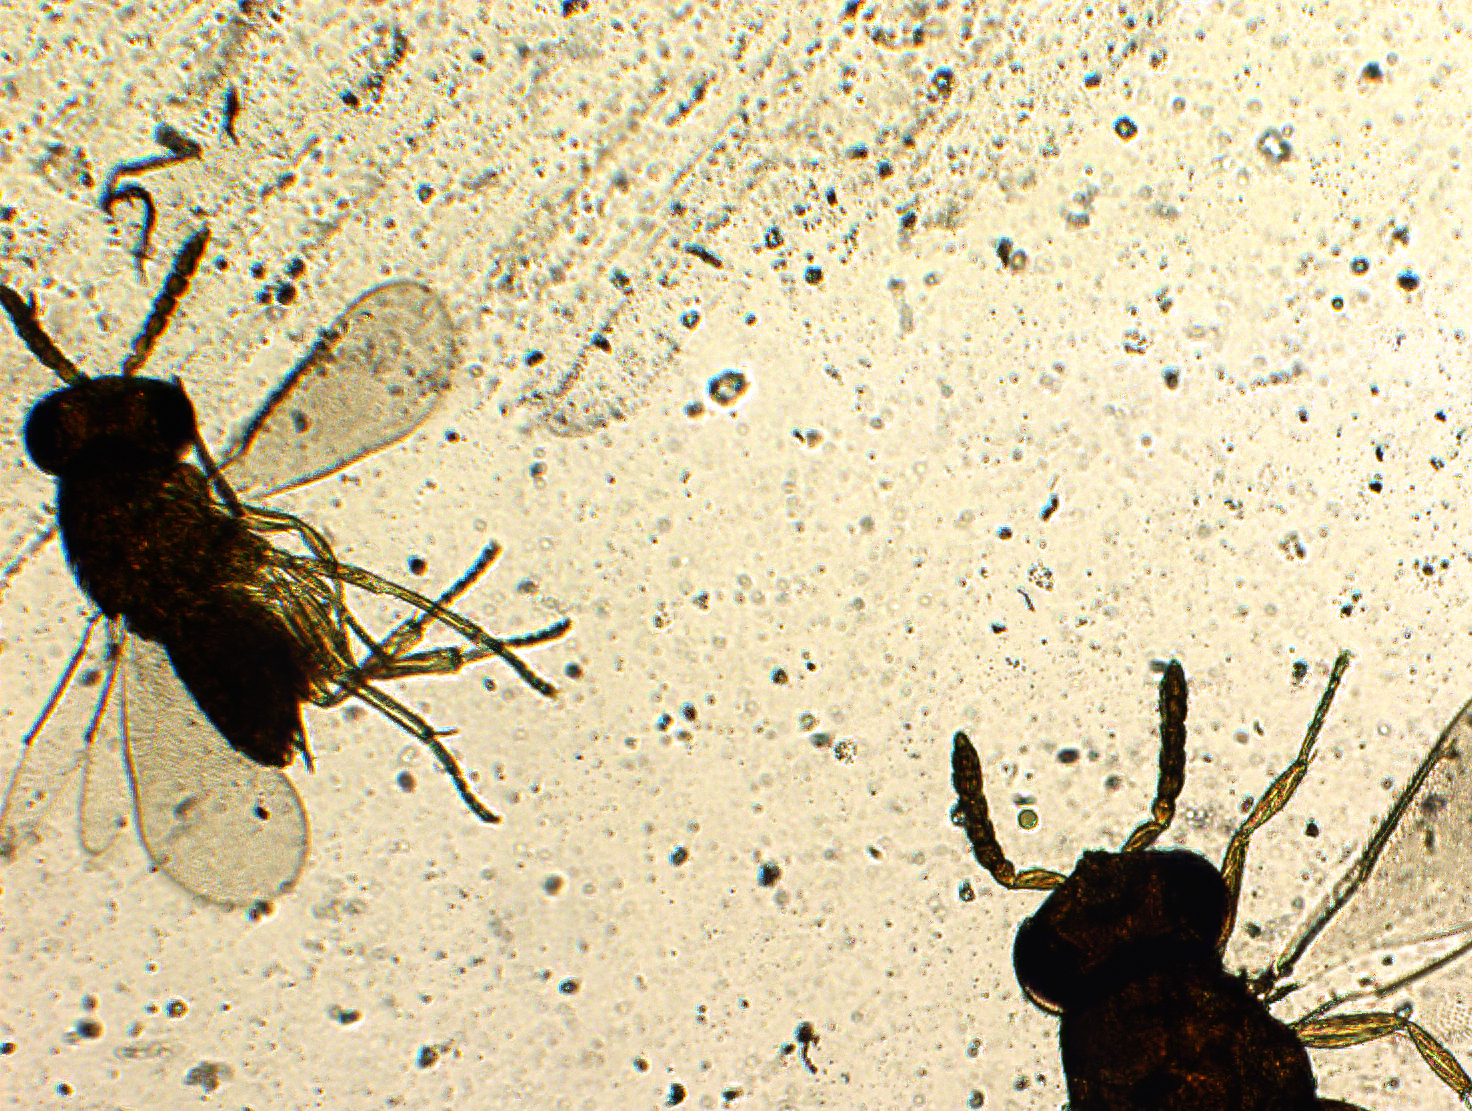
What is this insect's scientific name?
Coccophagus isipingoensis
